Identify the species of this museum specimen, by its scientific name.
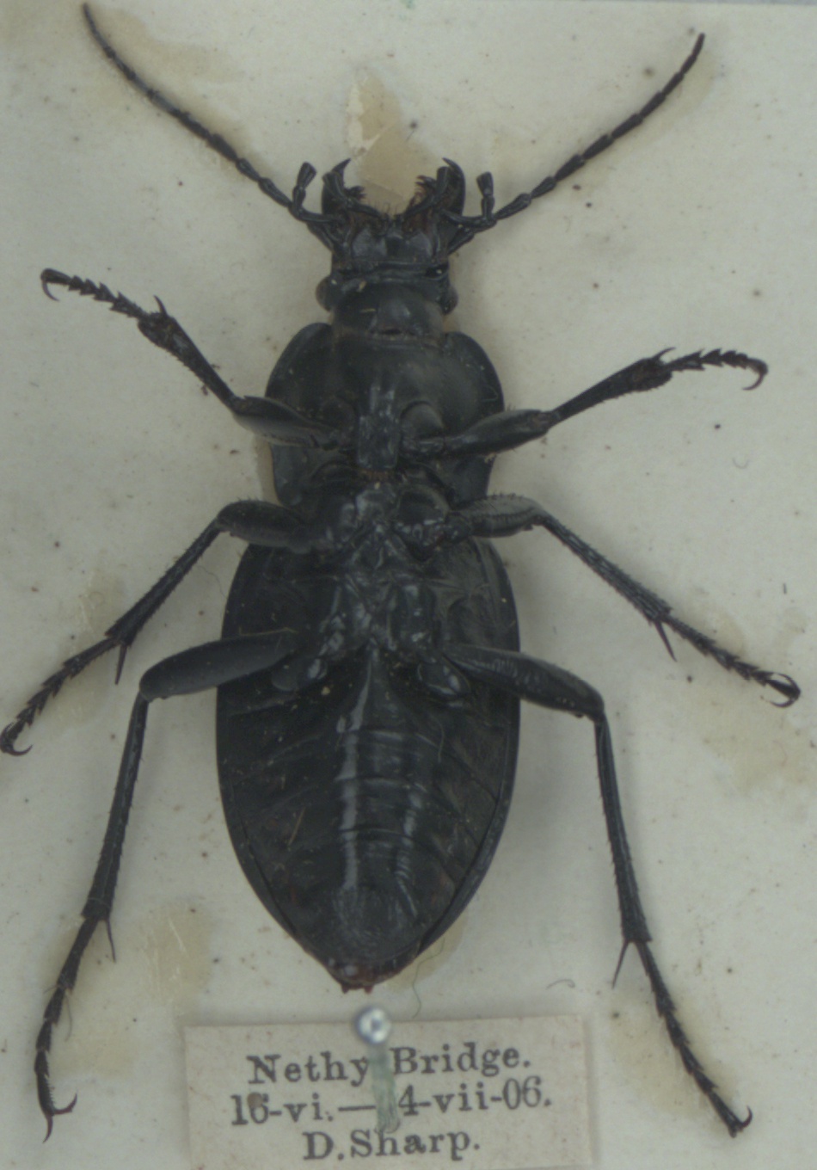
Carabus glabratus
